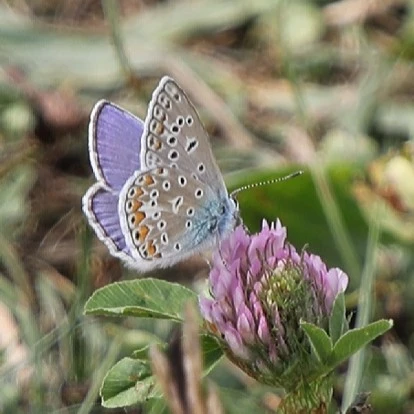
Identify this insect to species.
Polyommatus icarus
